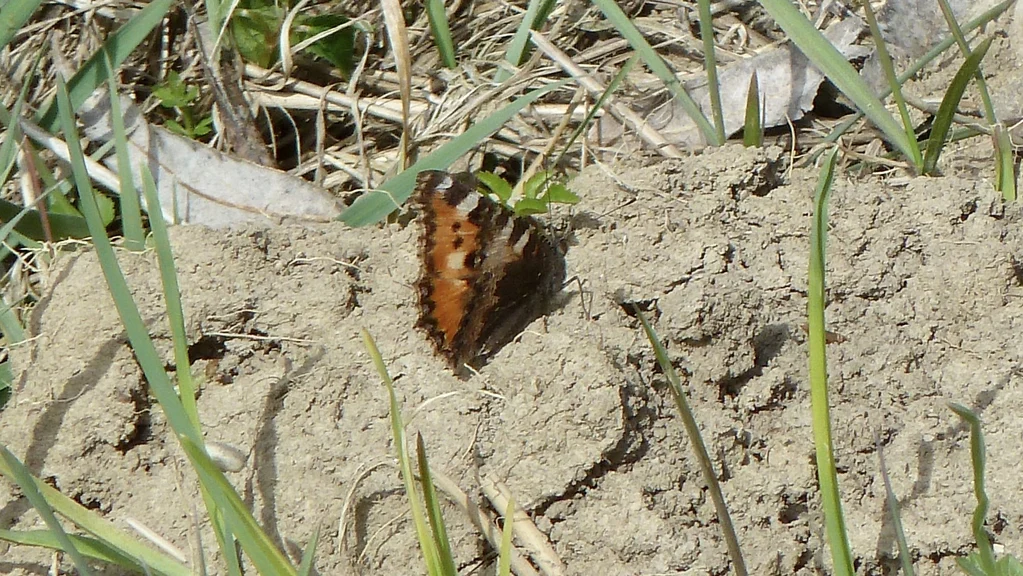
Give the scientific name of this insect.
Aglais urticae
